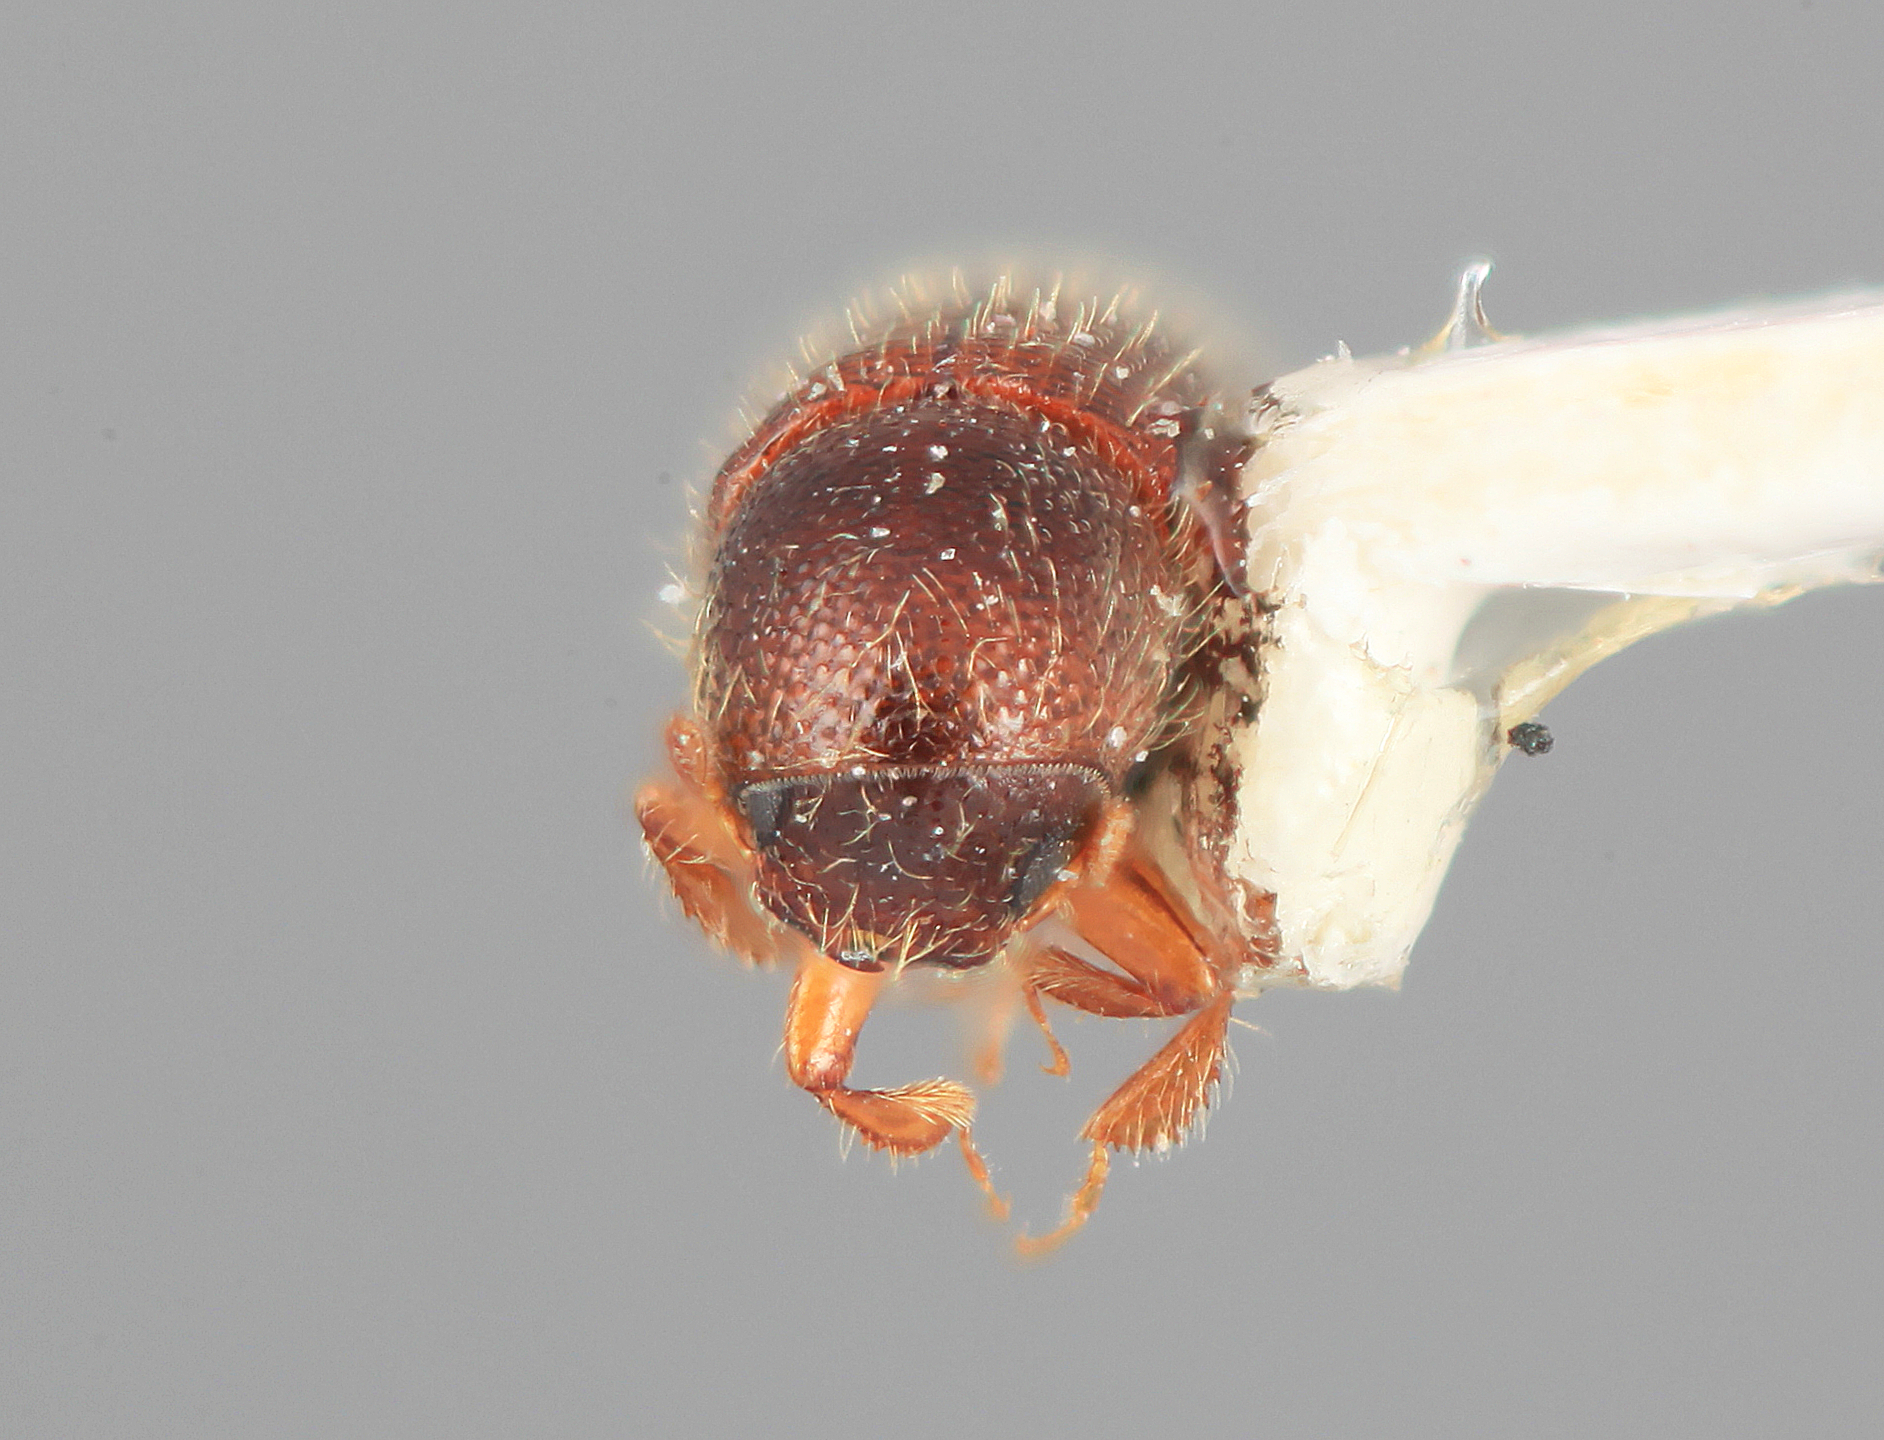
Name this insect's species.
Dendrocranulus modus
